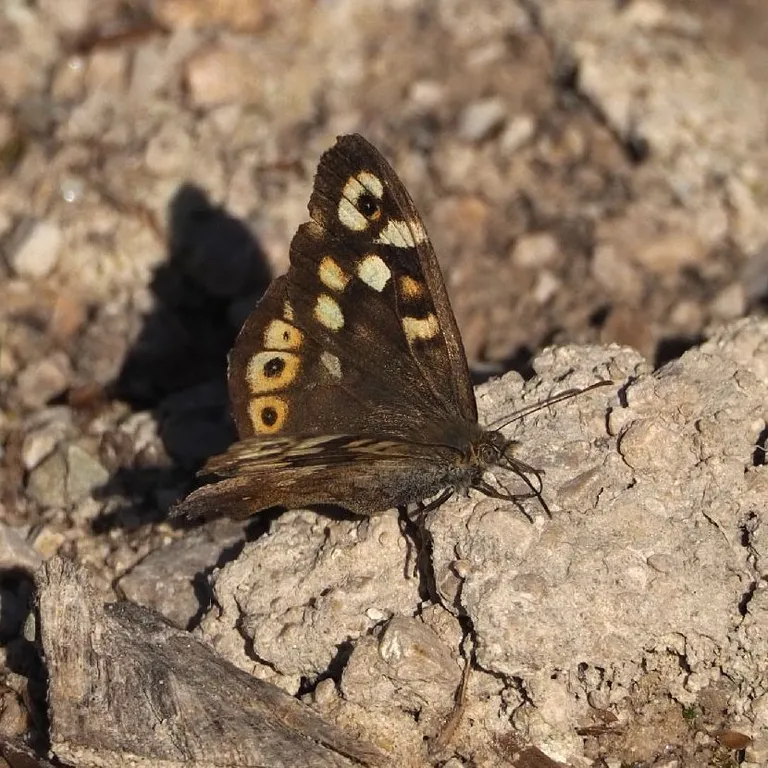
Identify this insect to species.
Pararge aegeria
